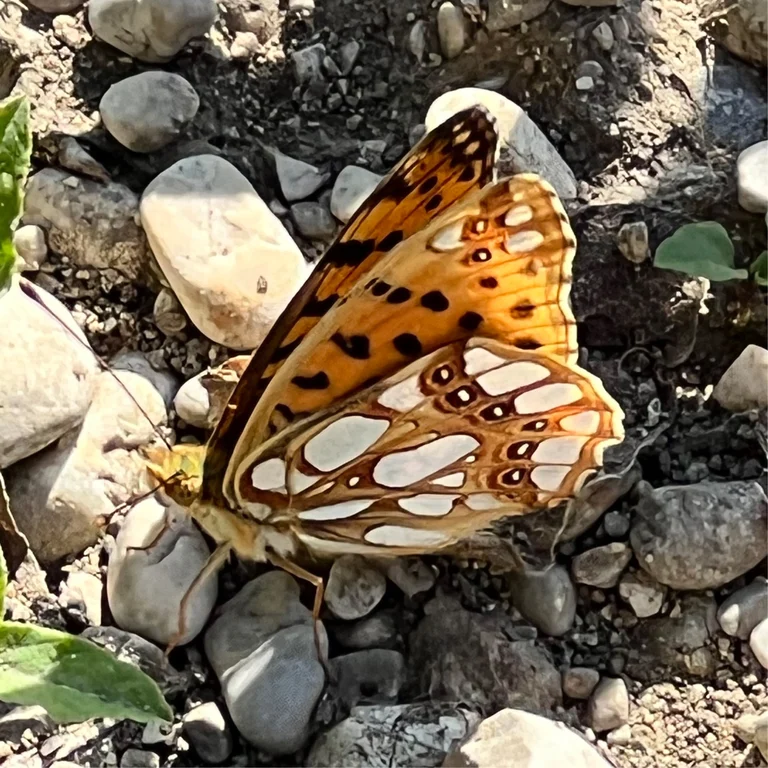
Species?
Issoria lathonia
